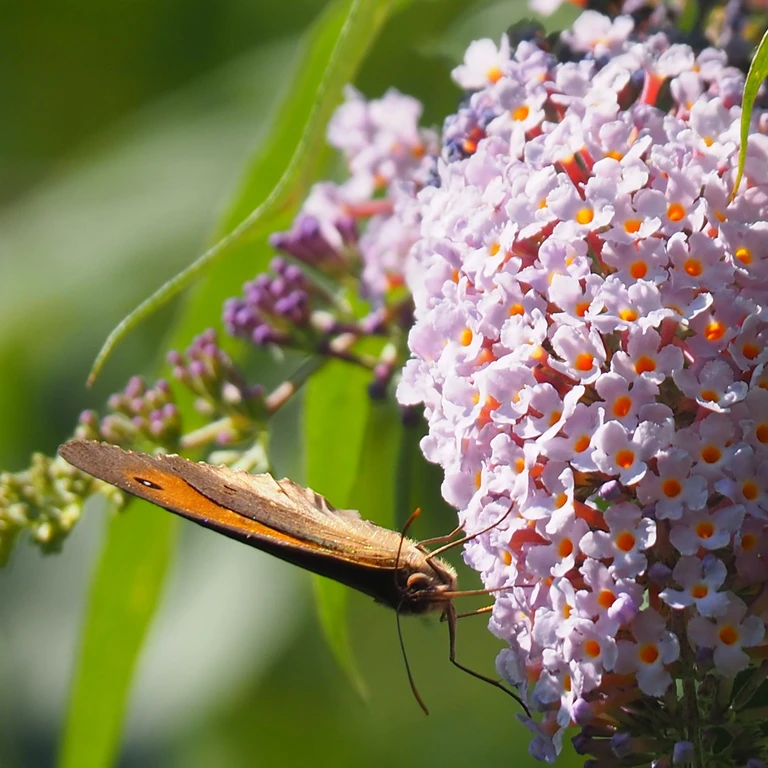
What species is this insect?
Maniola jurtina
